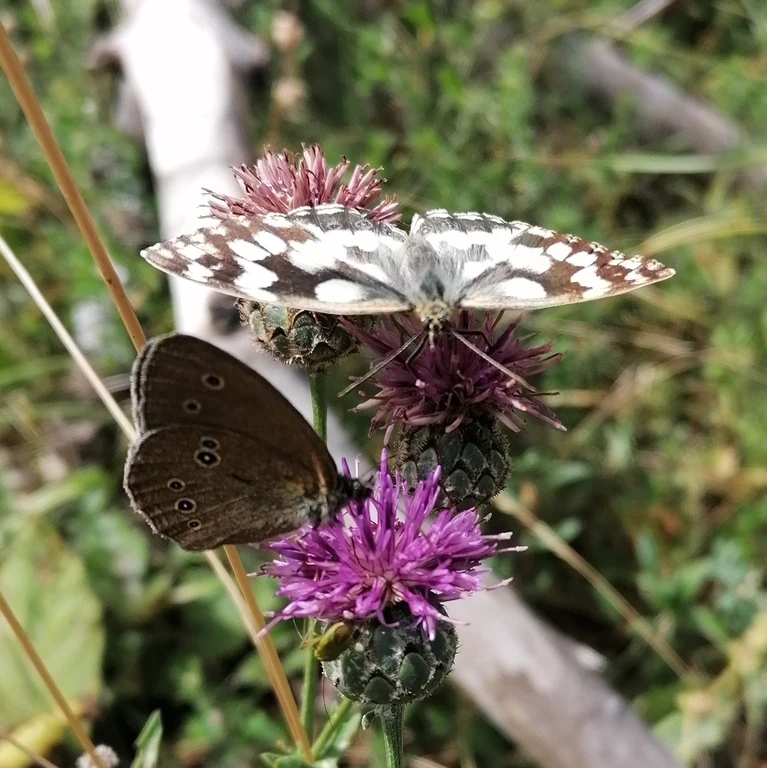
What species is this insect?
Aphantopus hyperantus
